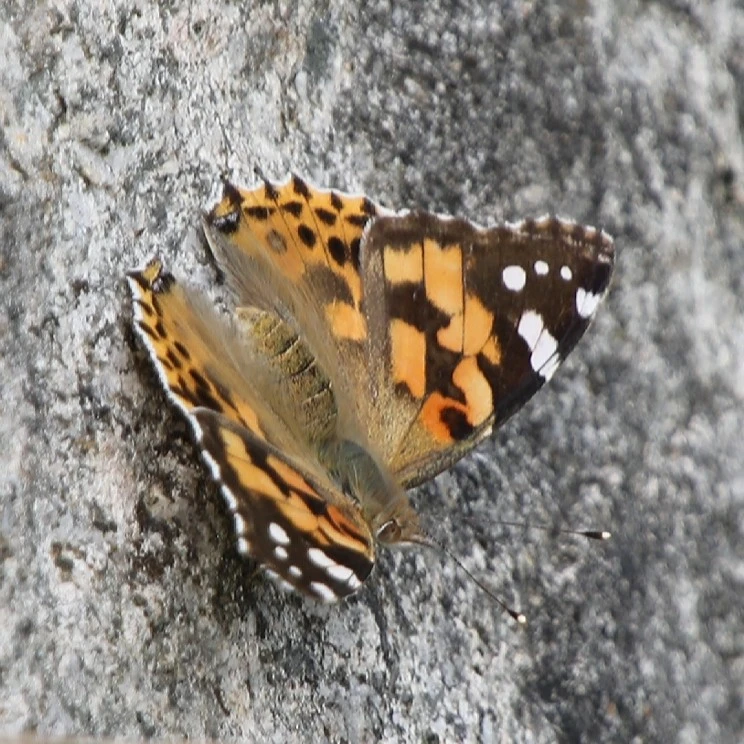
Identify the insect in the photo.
Vanessa cardui
